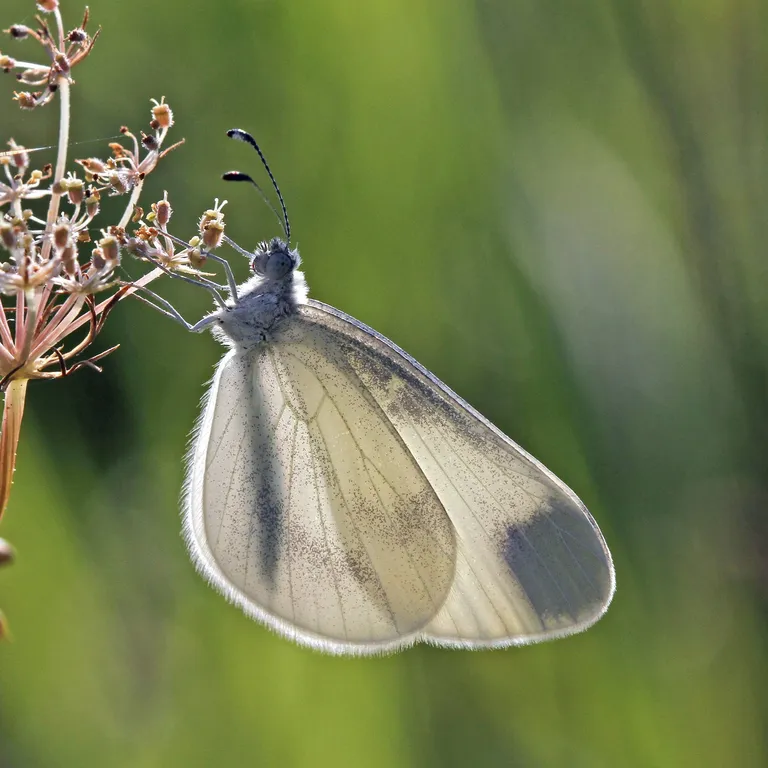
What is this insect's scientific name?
Leptidea sinapis/juvernica
